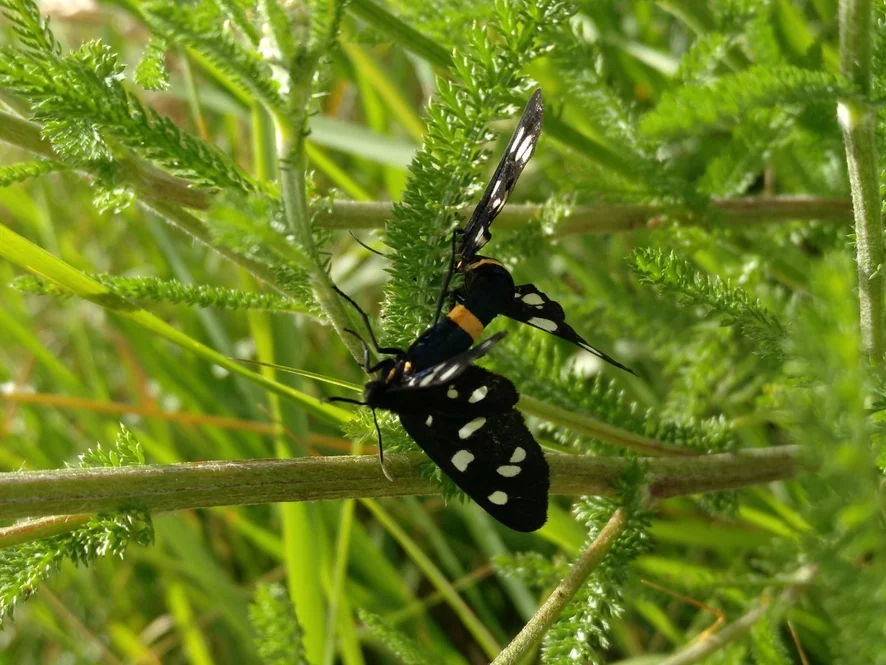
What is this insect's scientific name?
Amata phegea
